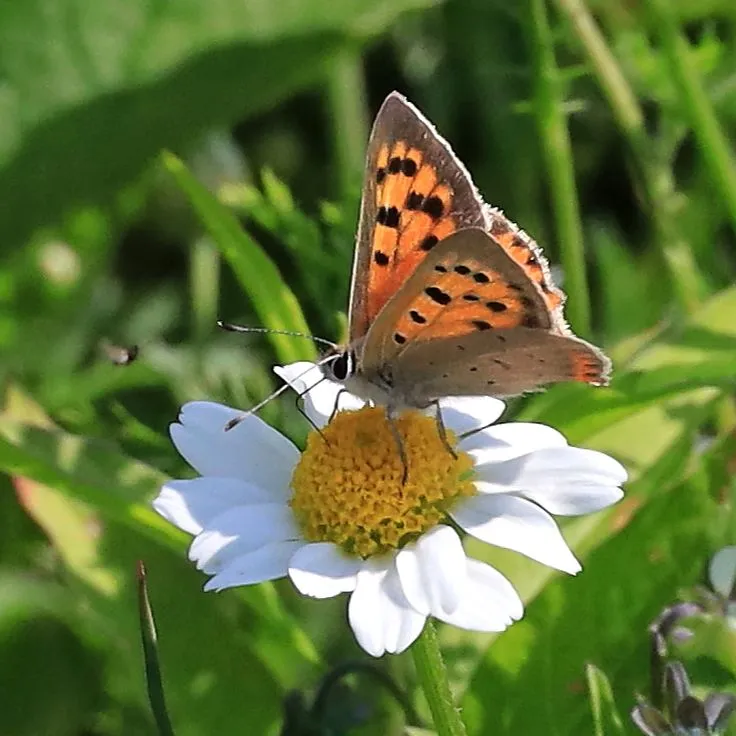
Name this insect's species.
Lycaena phlaeas
